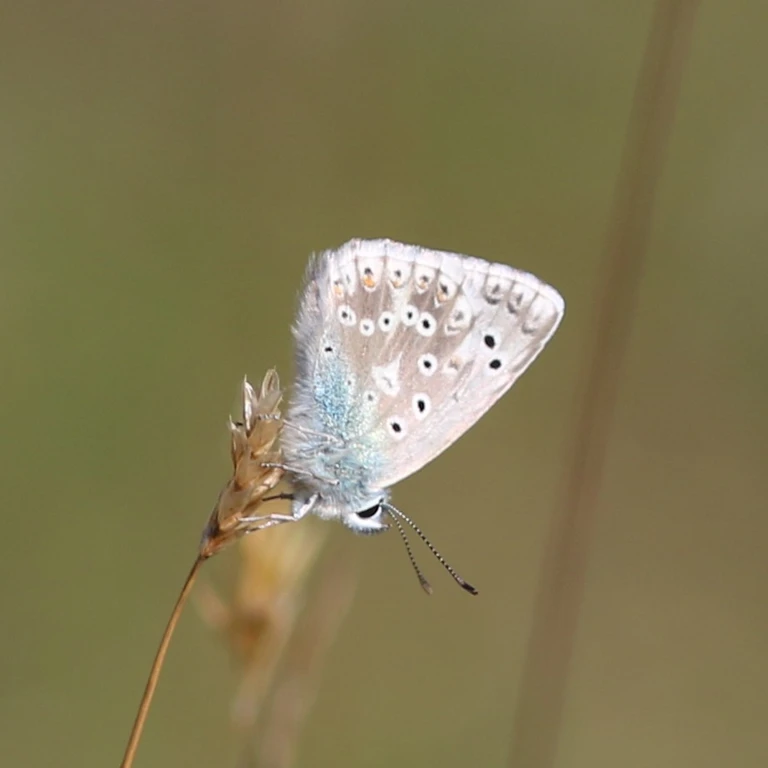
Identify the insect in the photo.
Lysandra coridon
